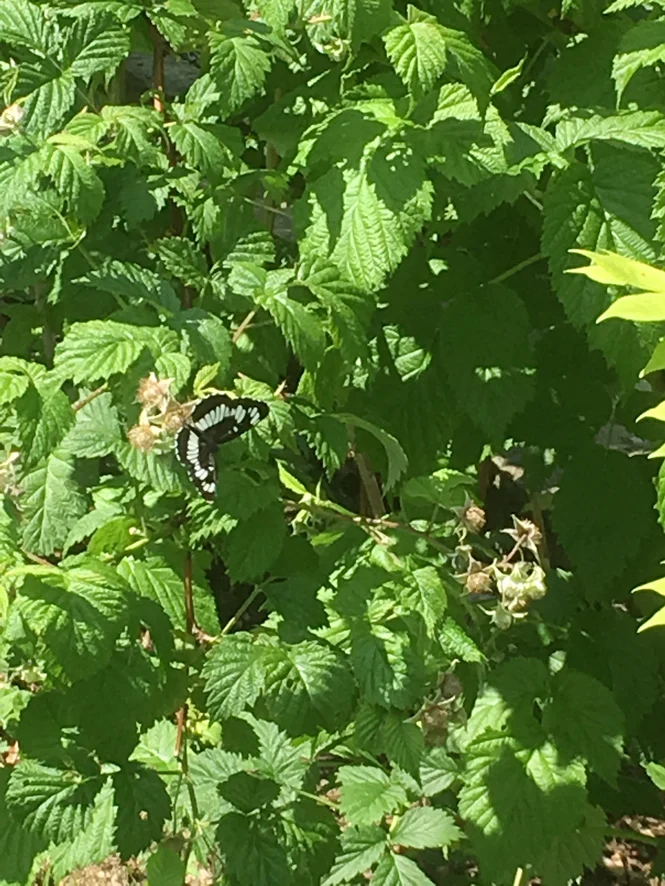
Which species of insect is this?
Neptis rivularis
